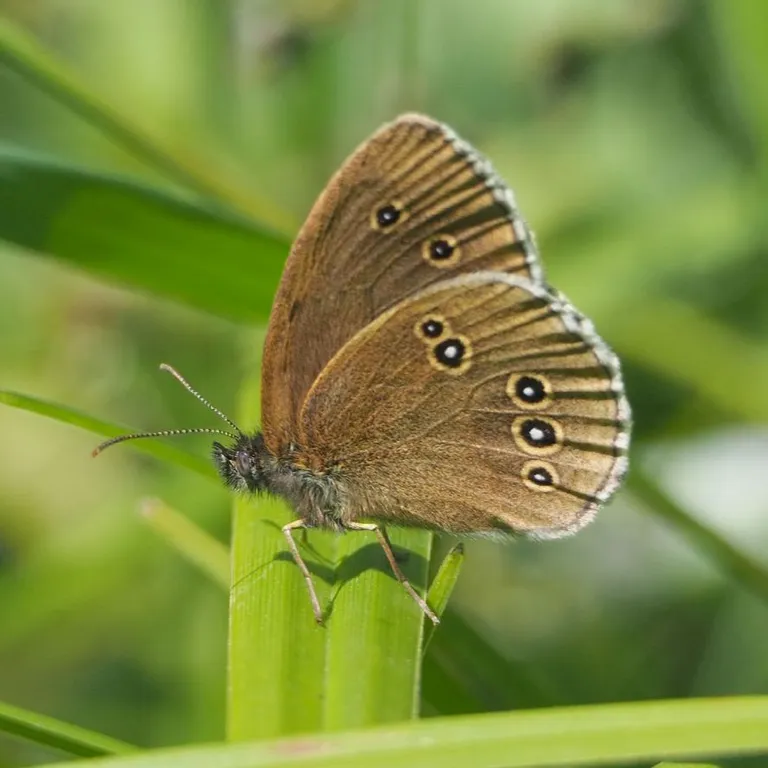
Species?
Aphantopus hyperantus
